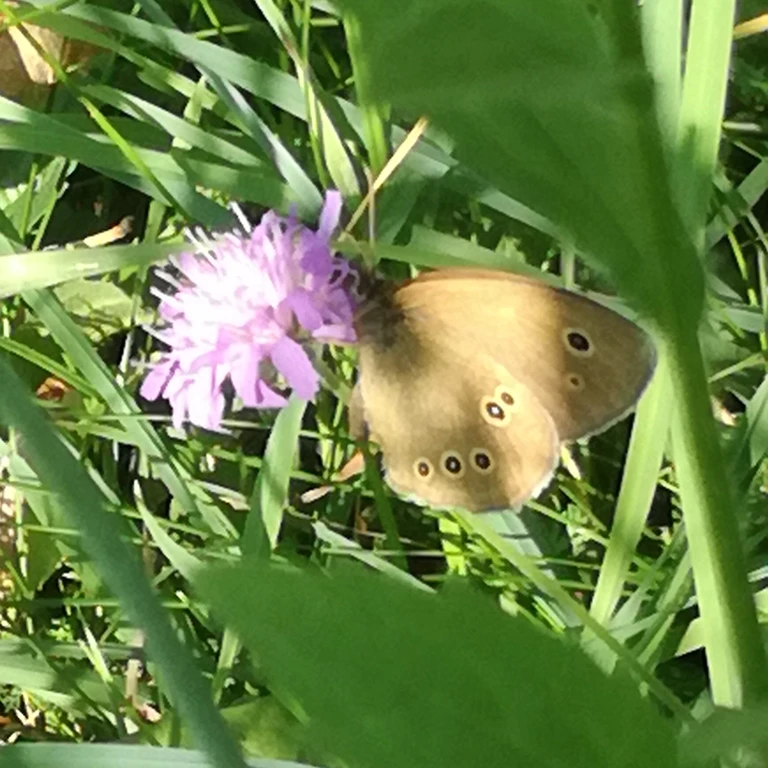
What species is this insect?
Aphantopus hyperantus
